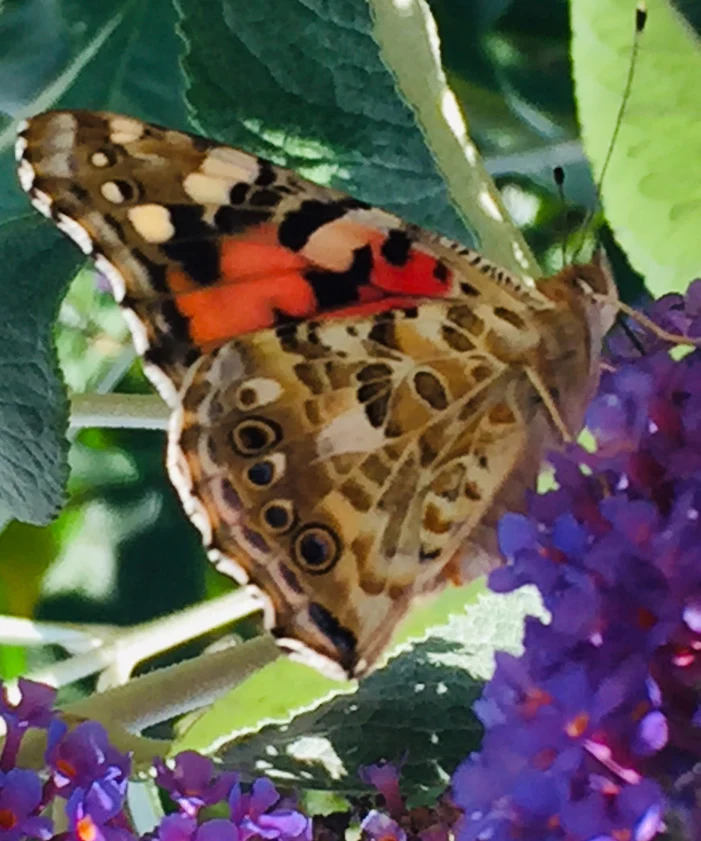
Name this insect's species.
Vanessa cardui
